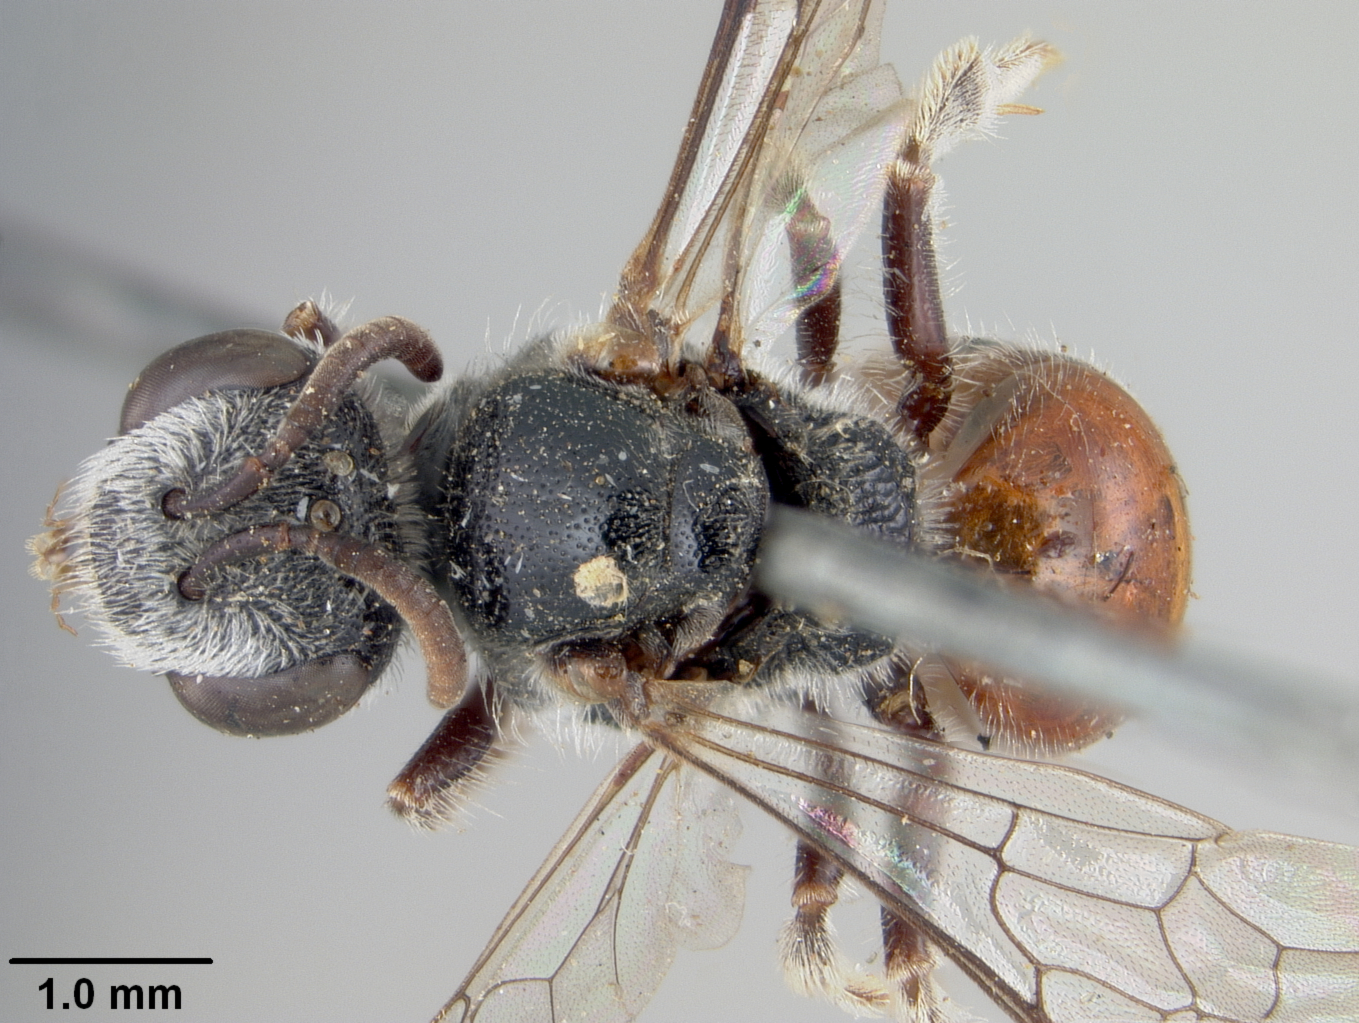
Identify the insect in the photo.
Sphecodes sophiae
